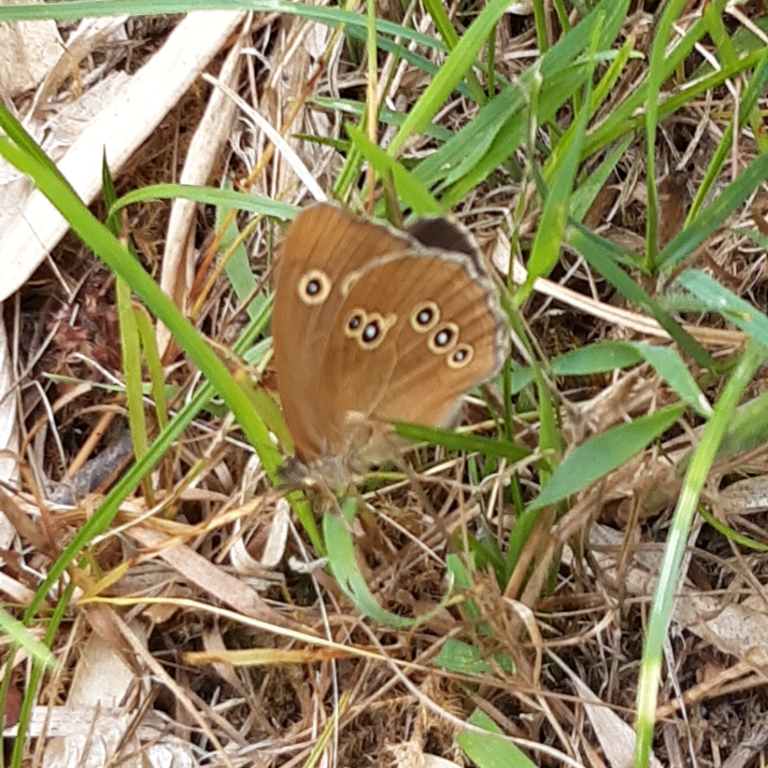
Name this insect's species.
Aphantopus hyperantus
